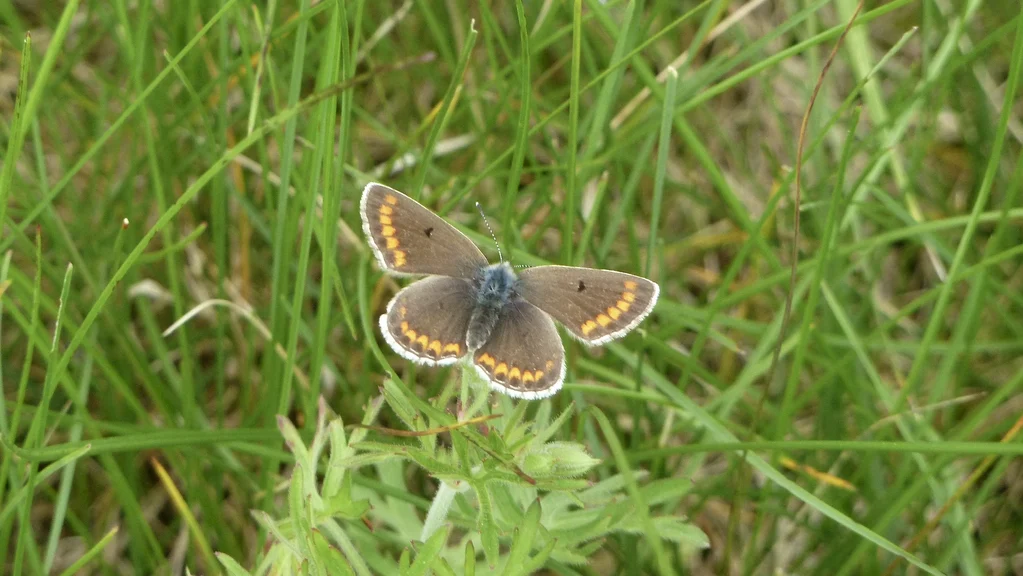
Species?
Aricia agestis/artaxerxes
